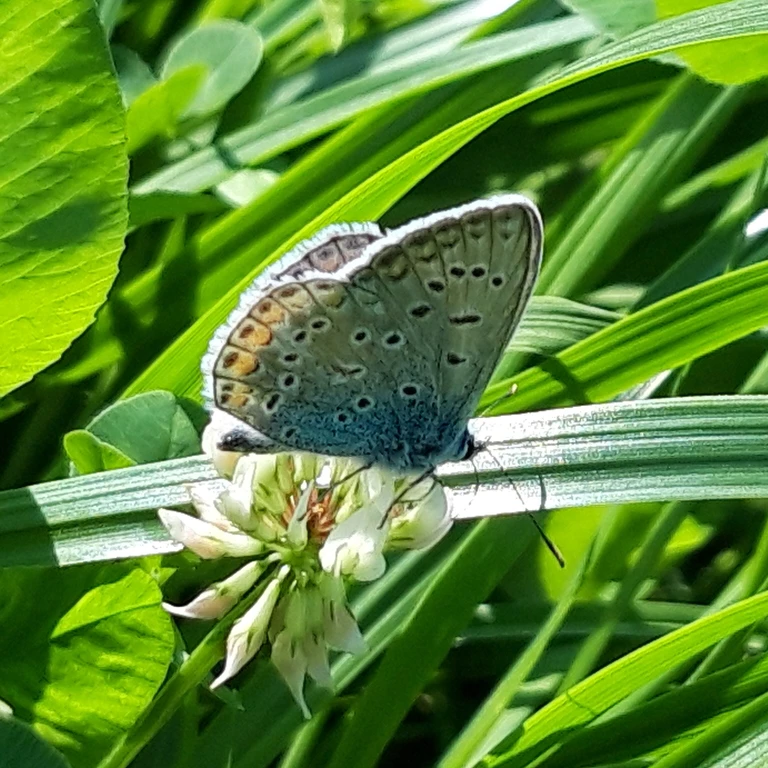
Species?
Polyommatus icarus
